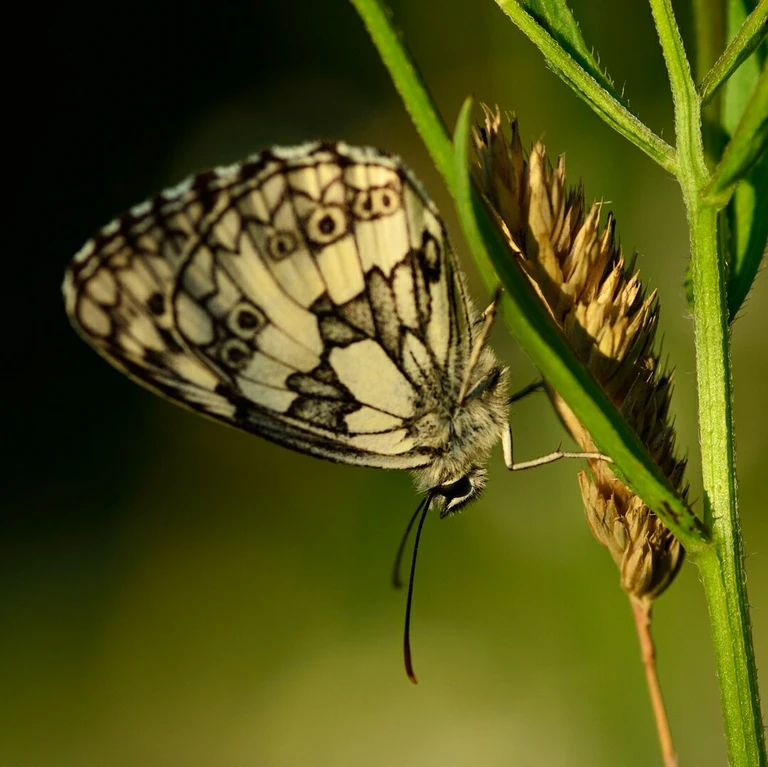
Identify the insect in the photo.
Melanargia galathea
